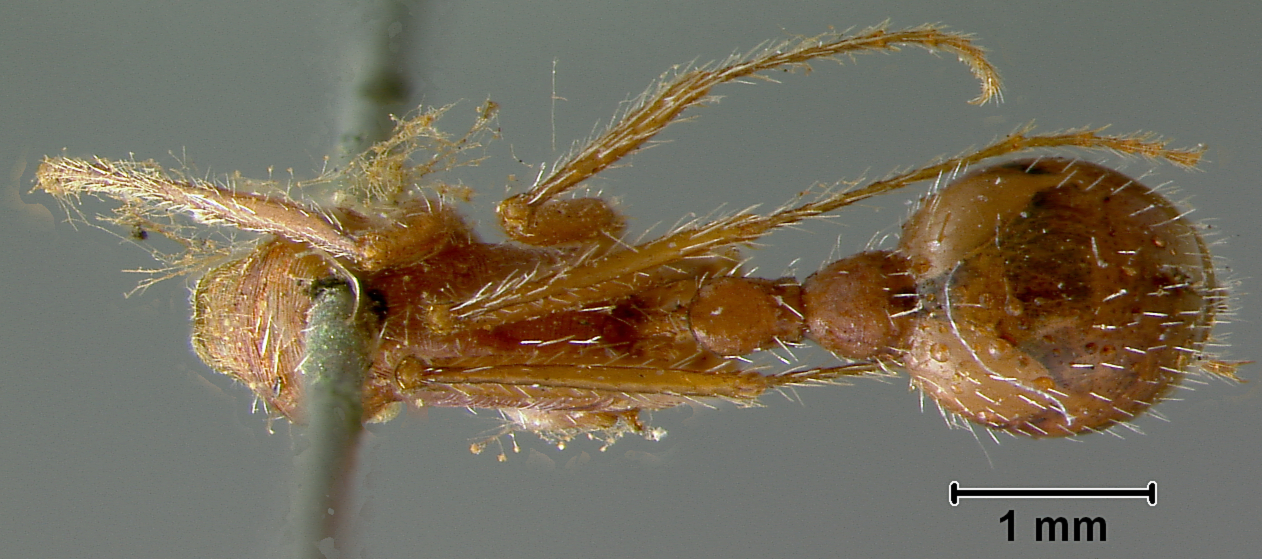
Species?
Pogonomyrmex badius
